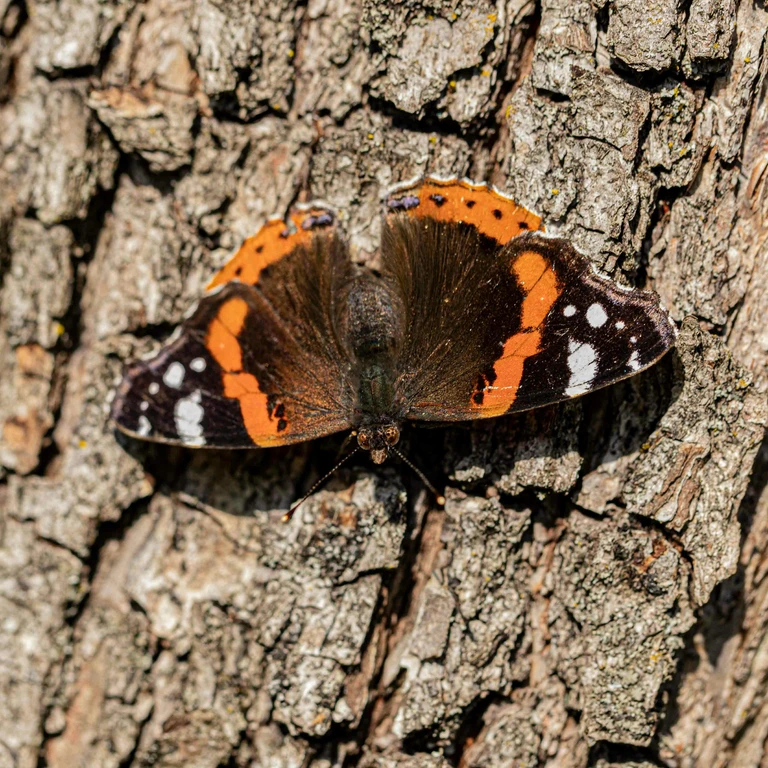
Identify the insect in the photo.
Vanessa atalanta
